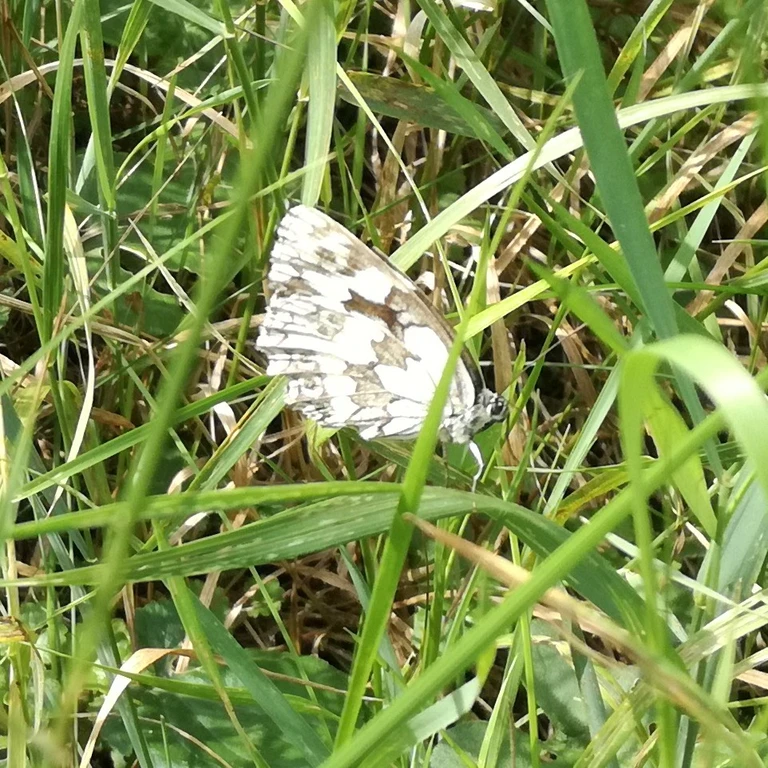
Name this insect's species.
Melanargia galathea
